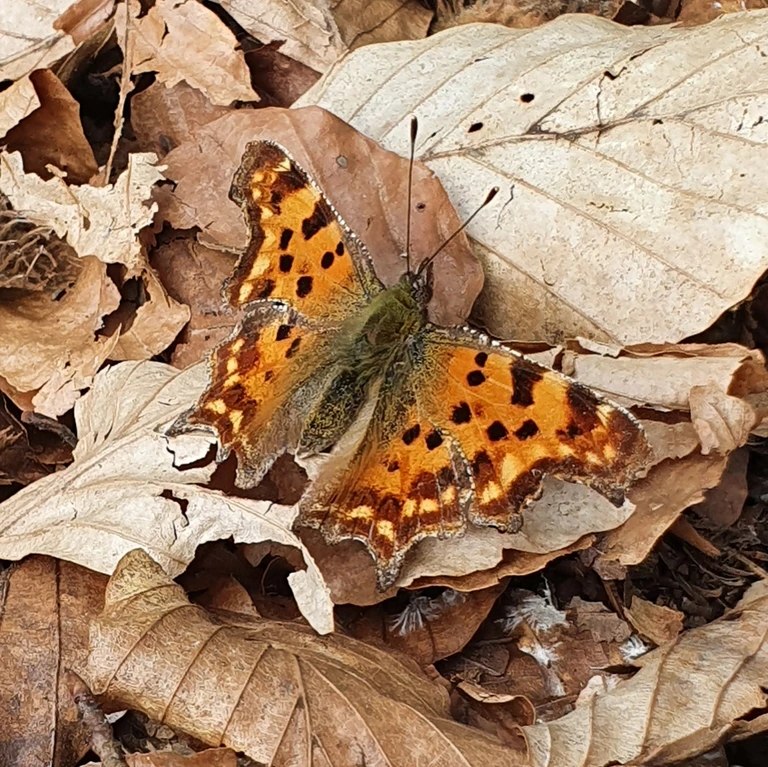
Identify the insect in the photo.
Polygonia c-album
